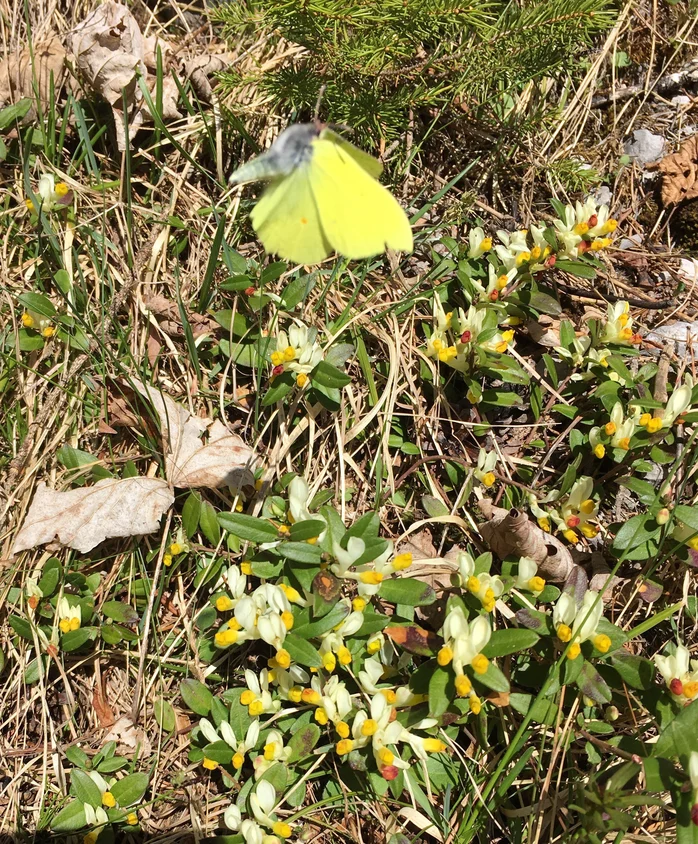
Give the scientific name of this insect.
Gonepteryx rhamni
